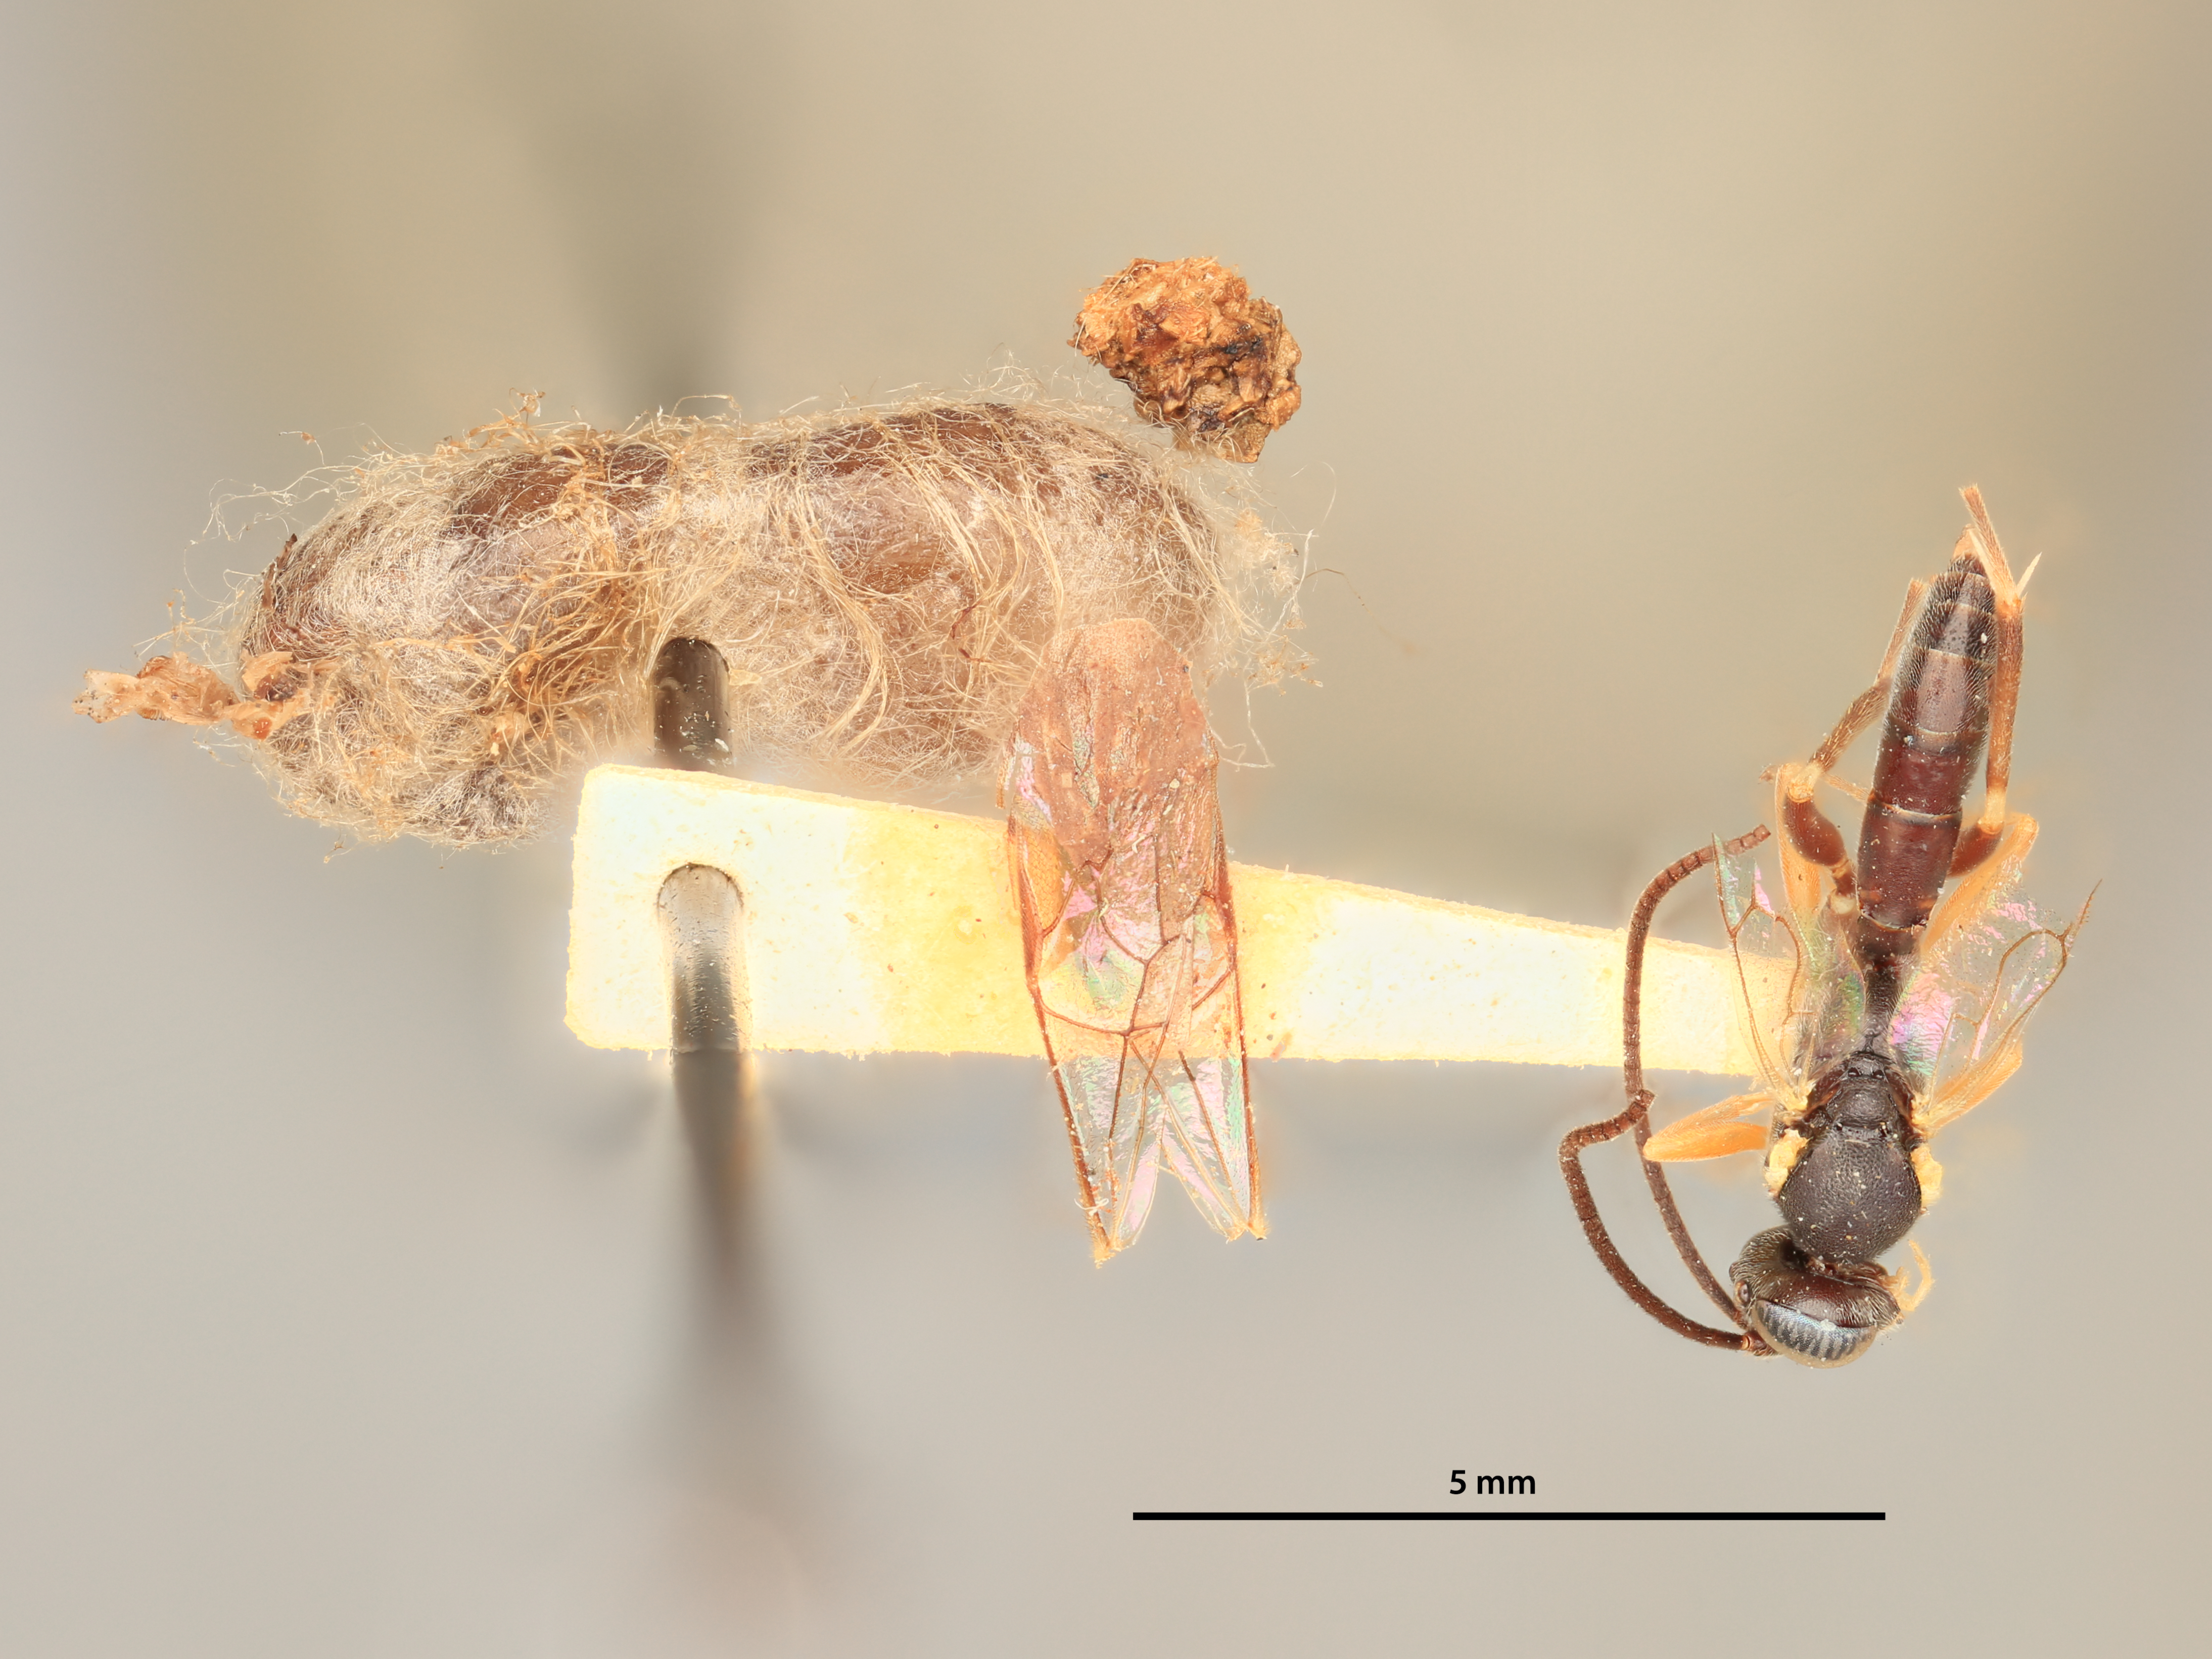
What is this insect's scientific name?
Anilastus tricoloripes
